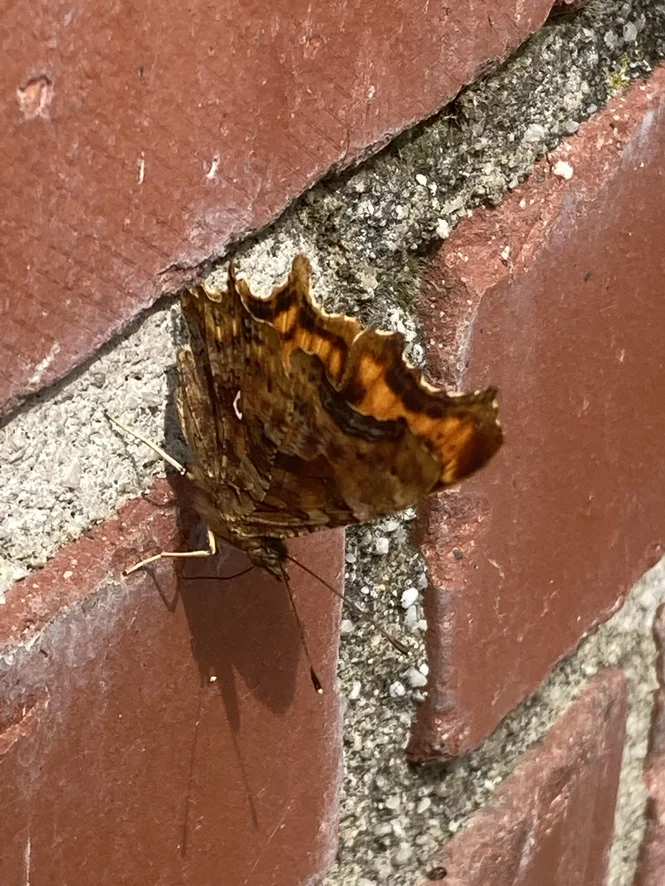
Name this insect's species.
Polygonia c-album
